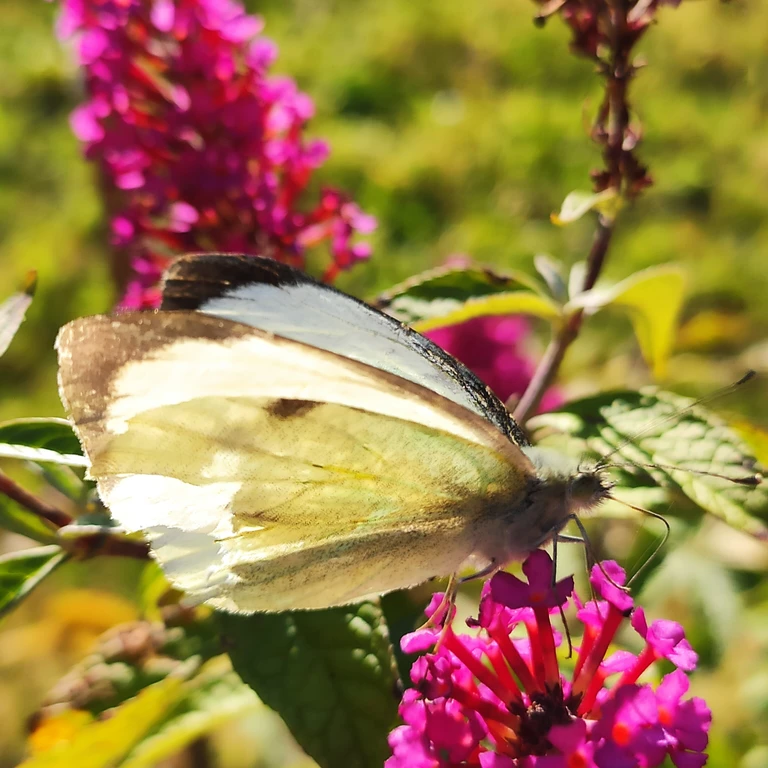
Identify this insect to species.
Pieris brassicae
